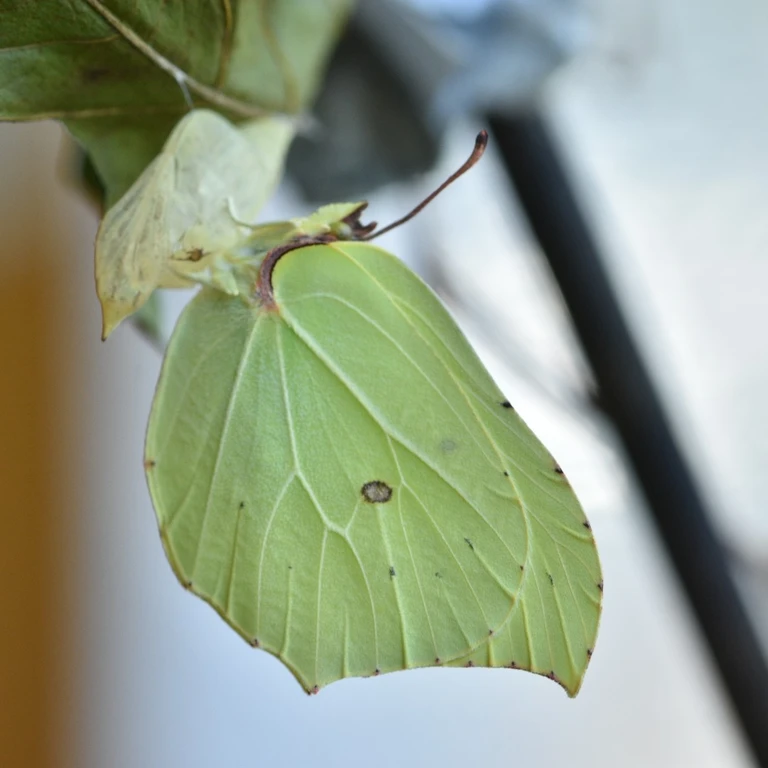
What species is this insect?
Gonepteryx rhamni
